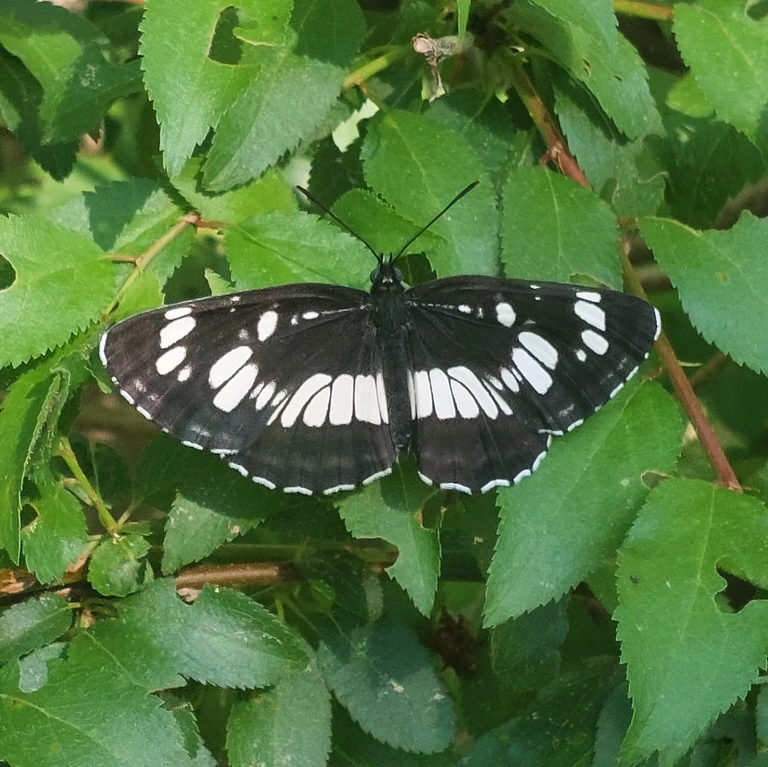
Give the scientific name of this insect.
Neptis rivularis
